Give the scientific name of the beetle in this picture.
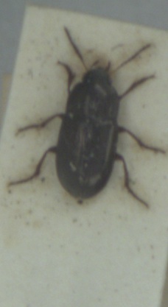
Amara tibialis
